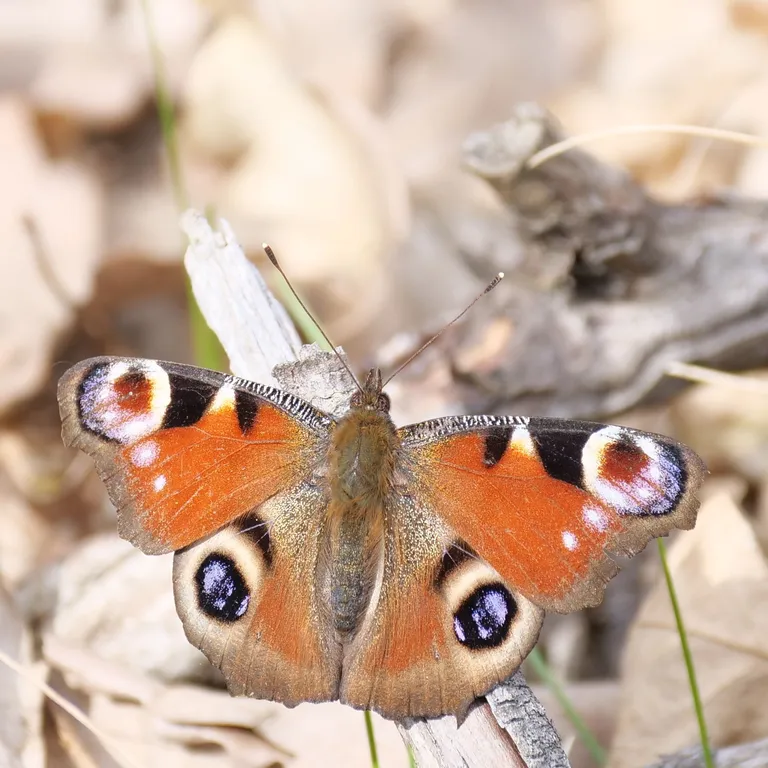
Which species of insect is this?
Aglais io
